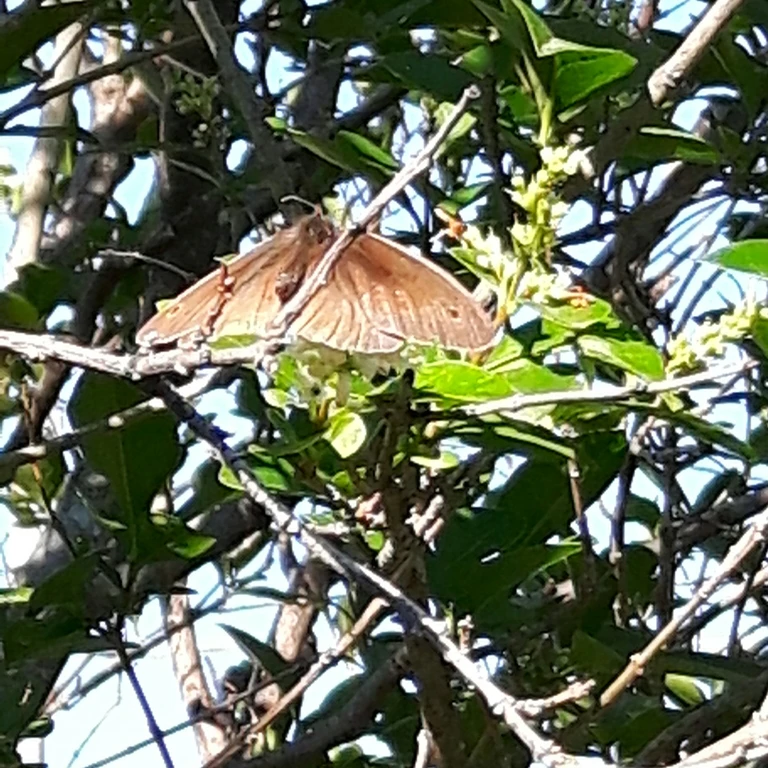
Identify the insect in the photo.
Maniola jurtina
